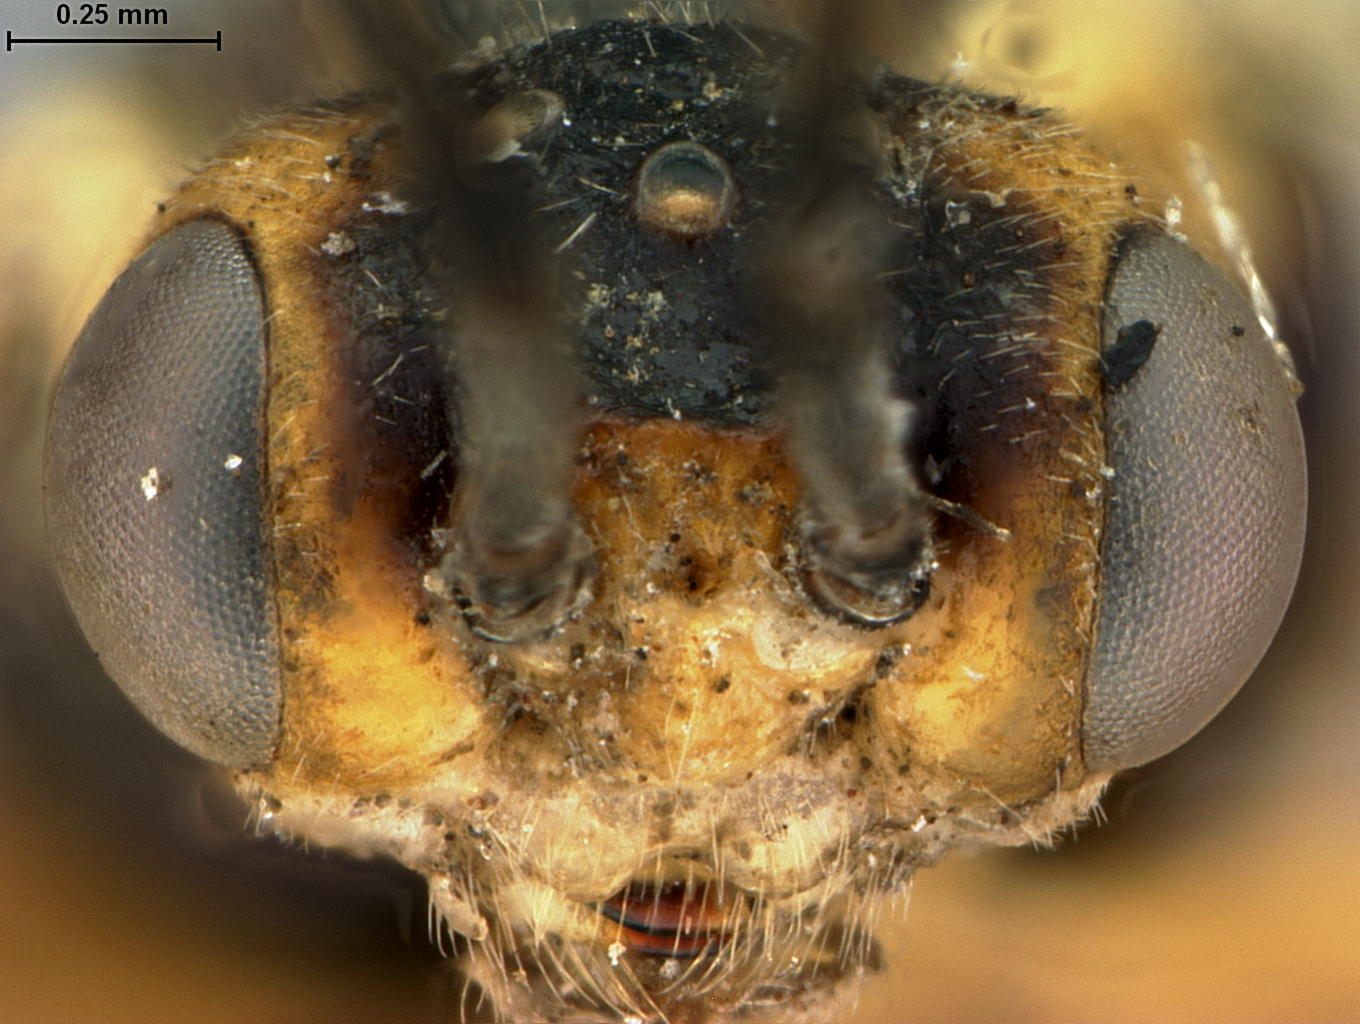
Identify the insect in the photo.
Pontania lucidae
